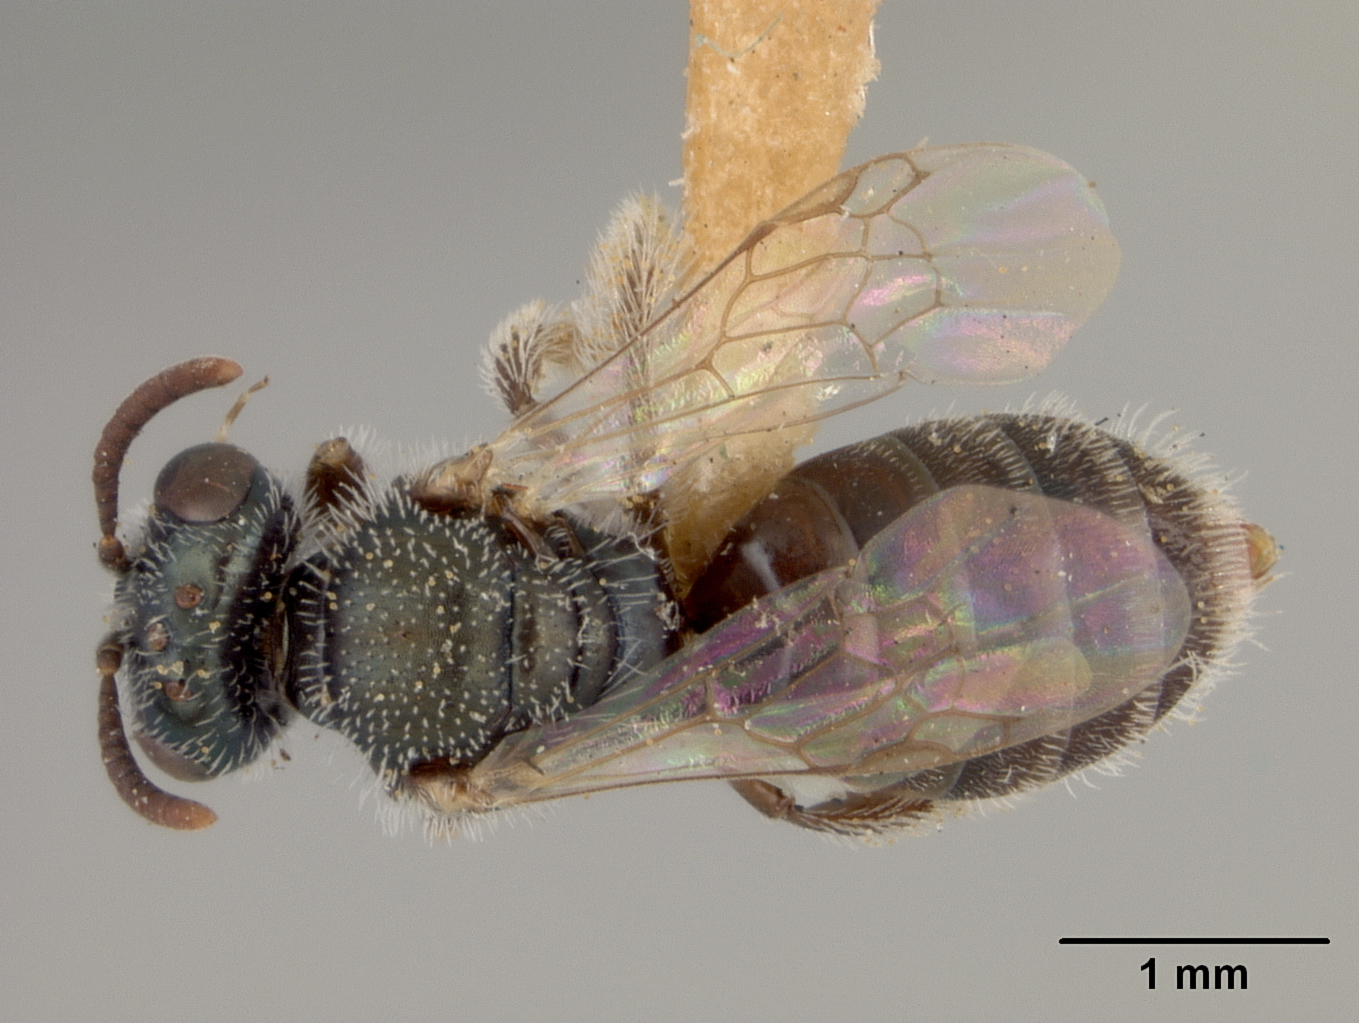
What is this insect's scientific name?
Perdita bishoppi
